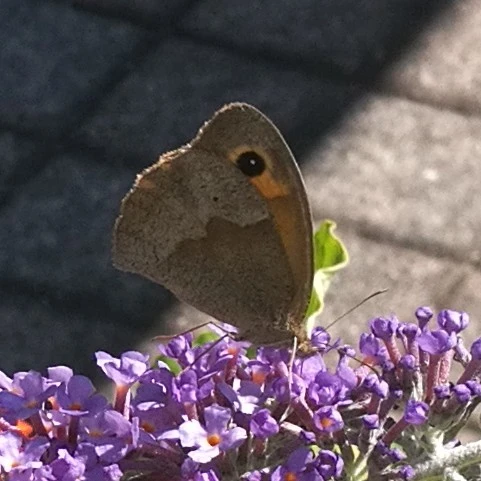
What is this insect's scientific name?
Maniola jurtina
